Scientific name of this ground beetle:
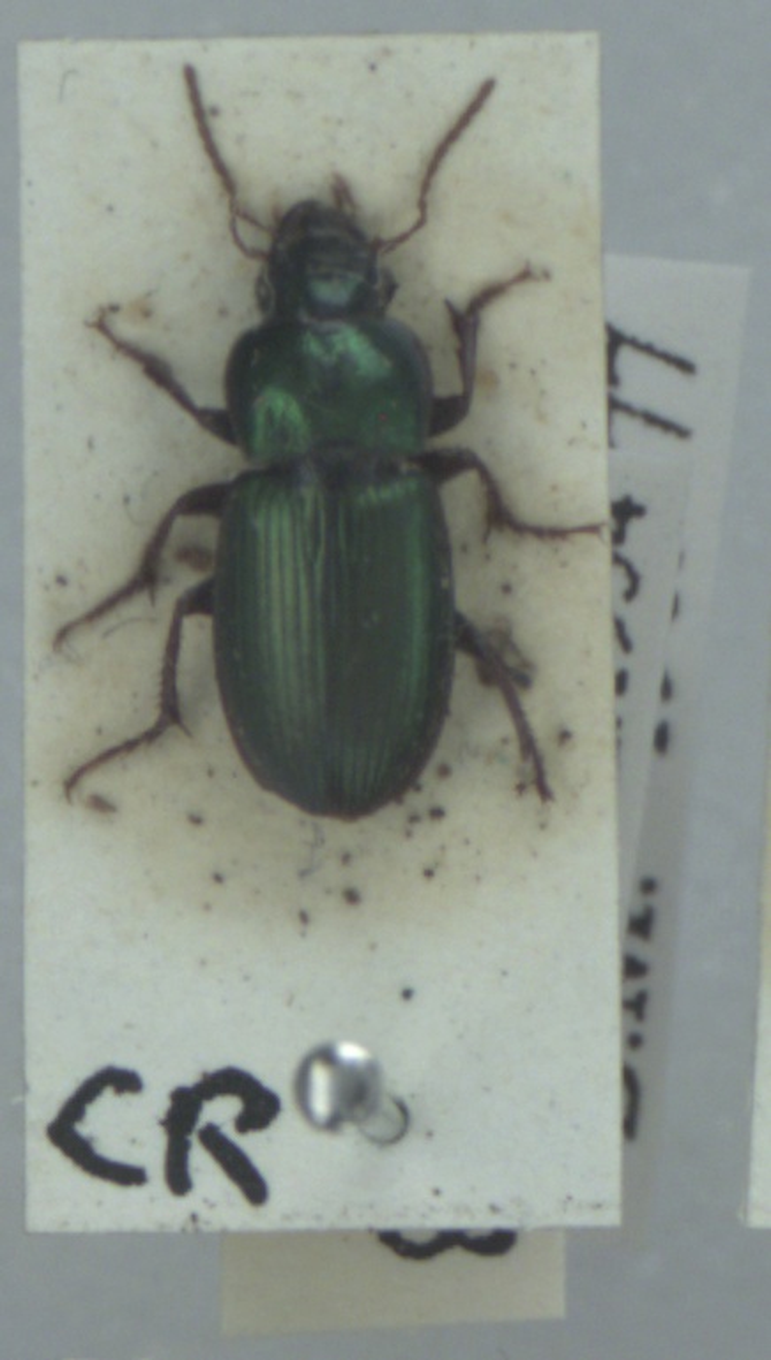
Harpalus affinis
